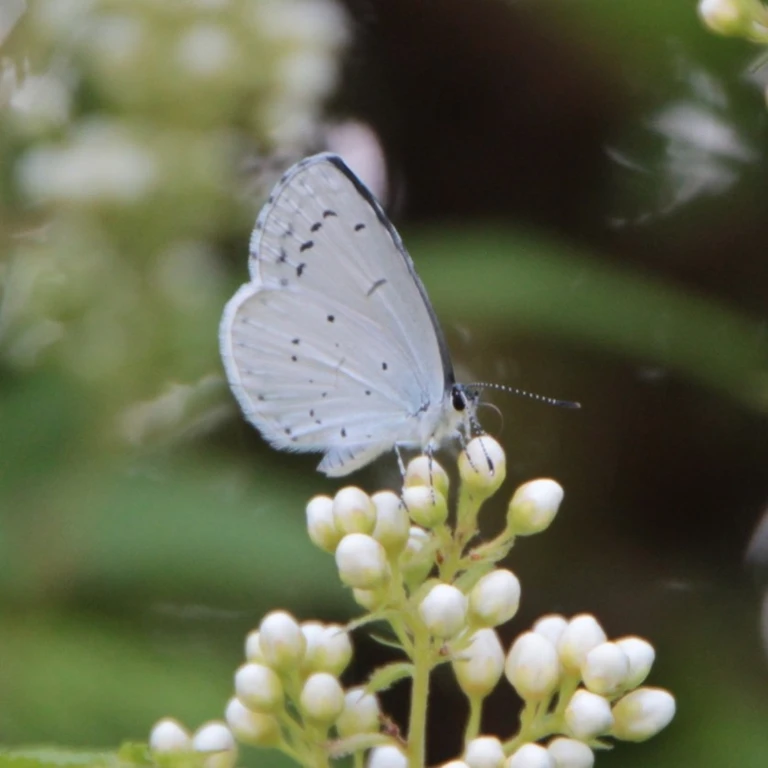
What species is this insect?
Celastrina argiolus
